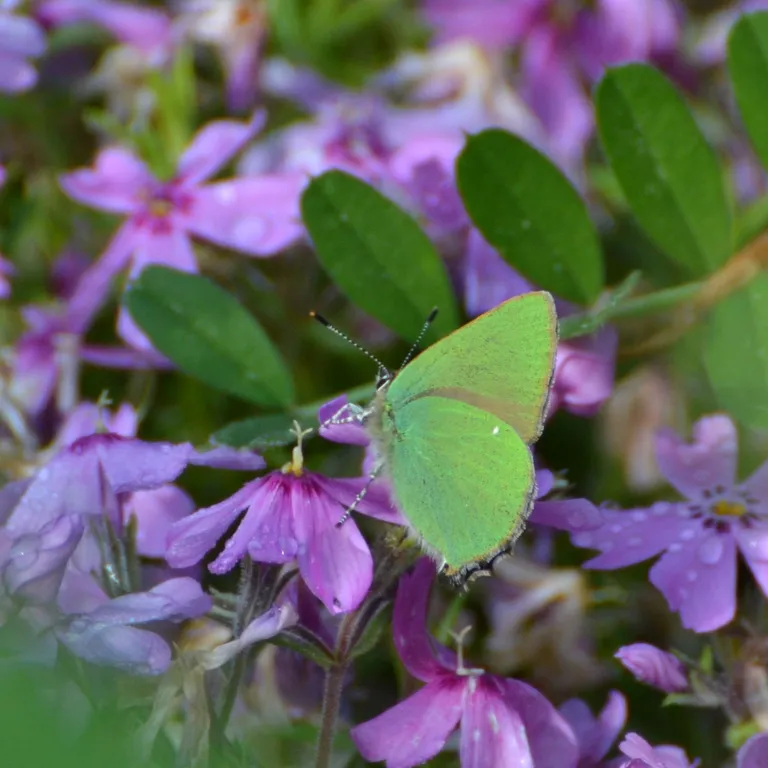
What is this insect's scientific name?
Callophrys rubi
